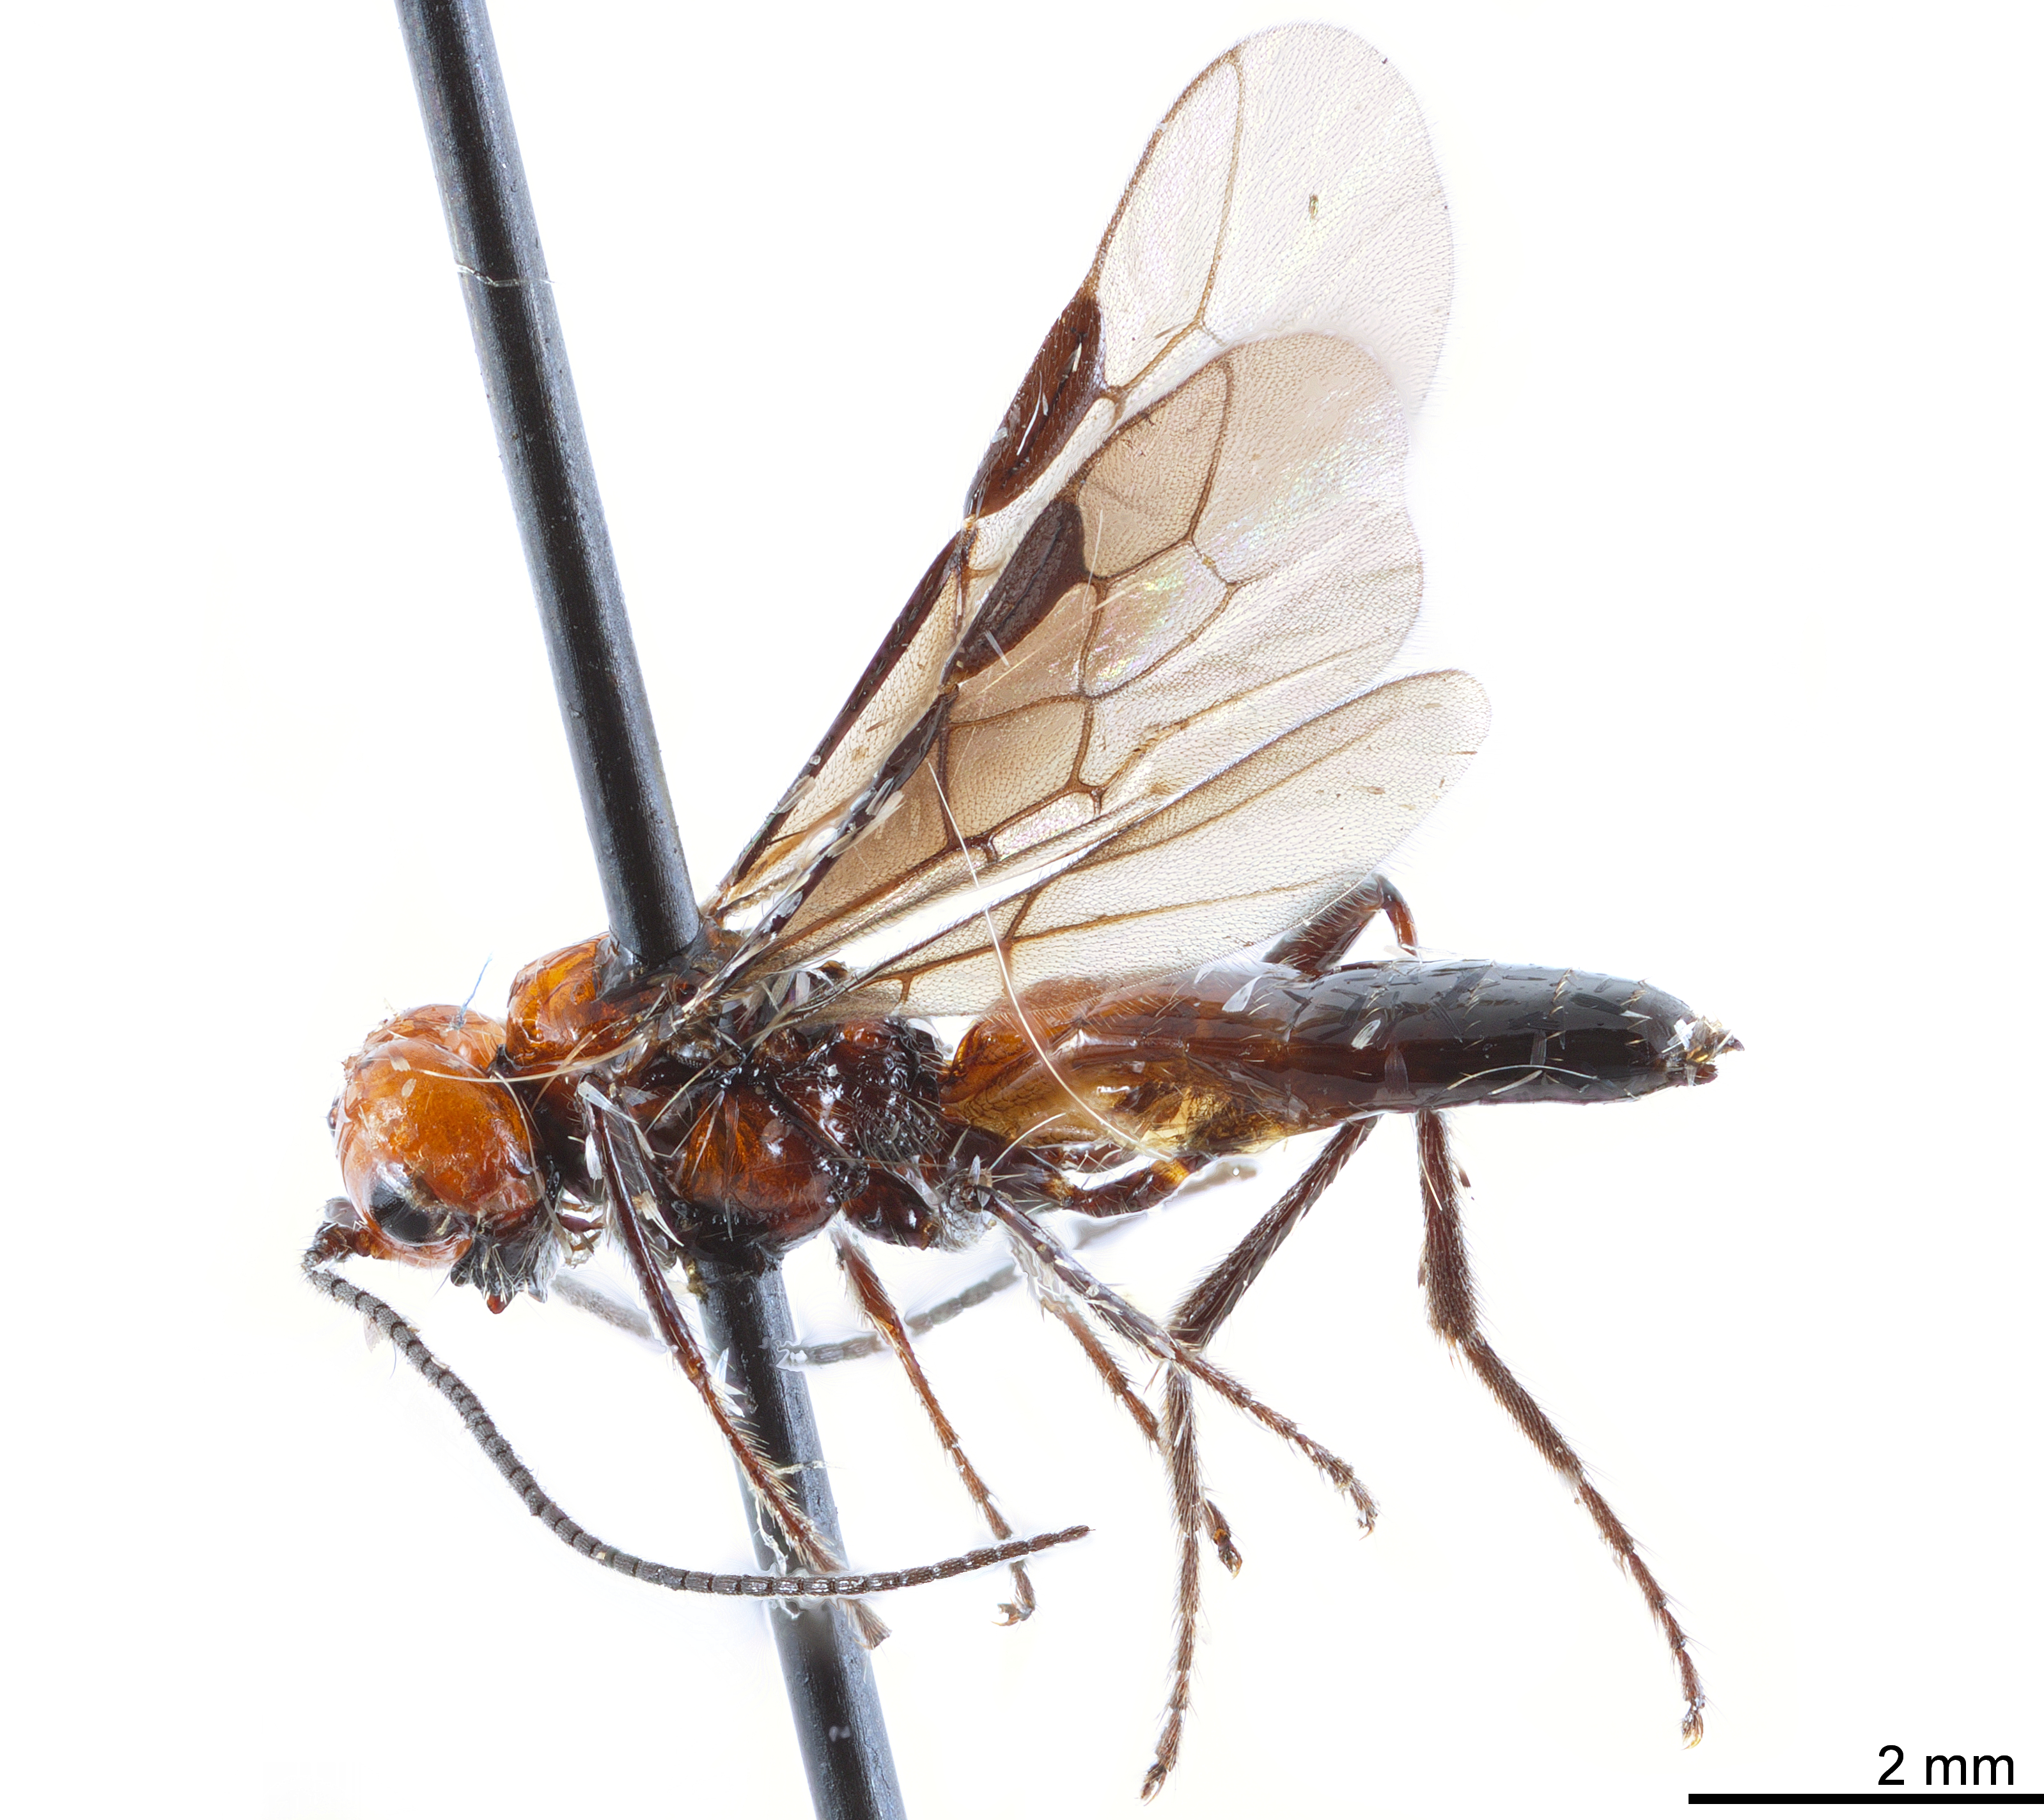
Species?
Alysiasta championi
